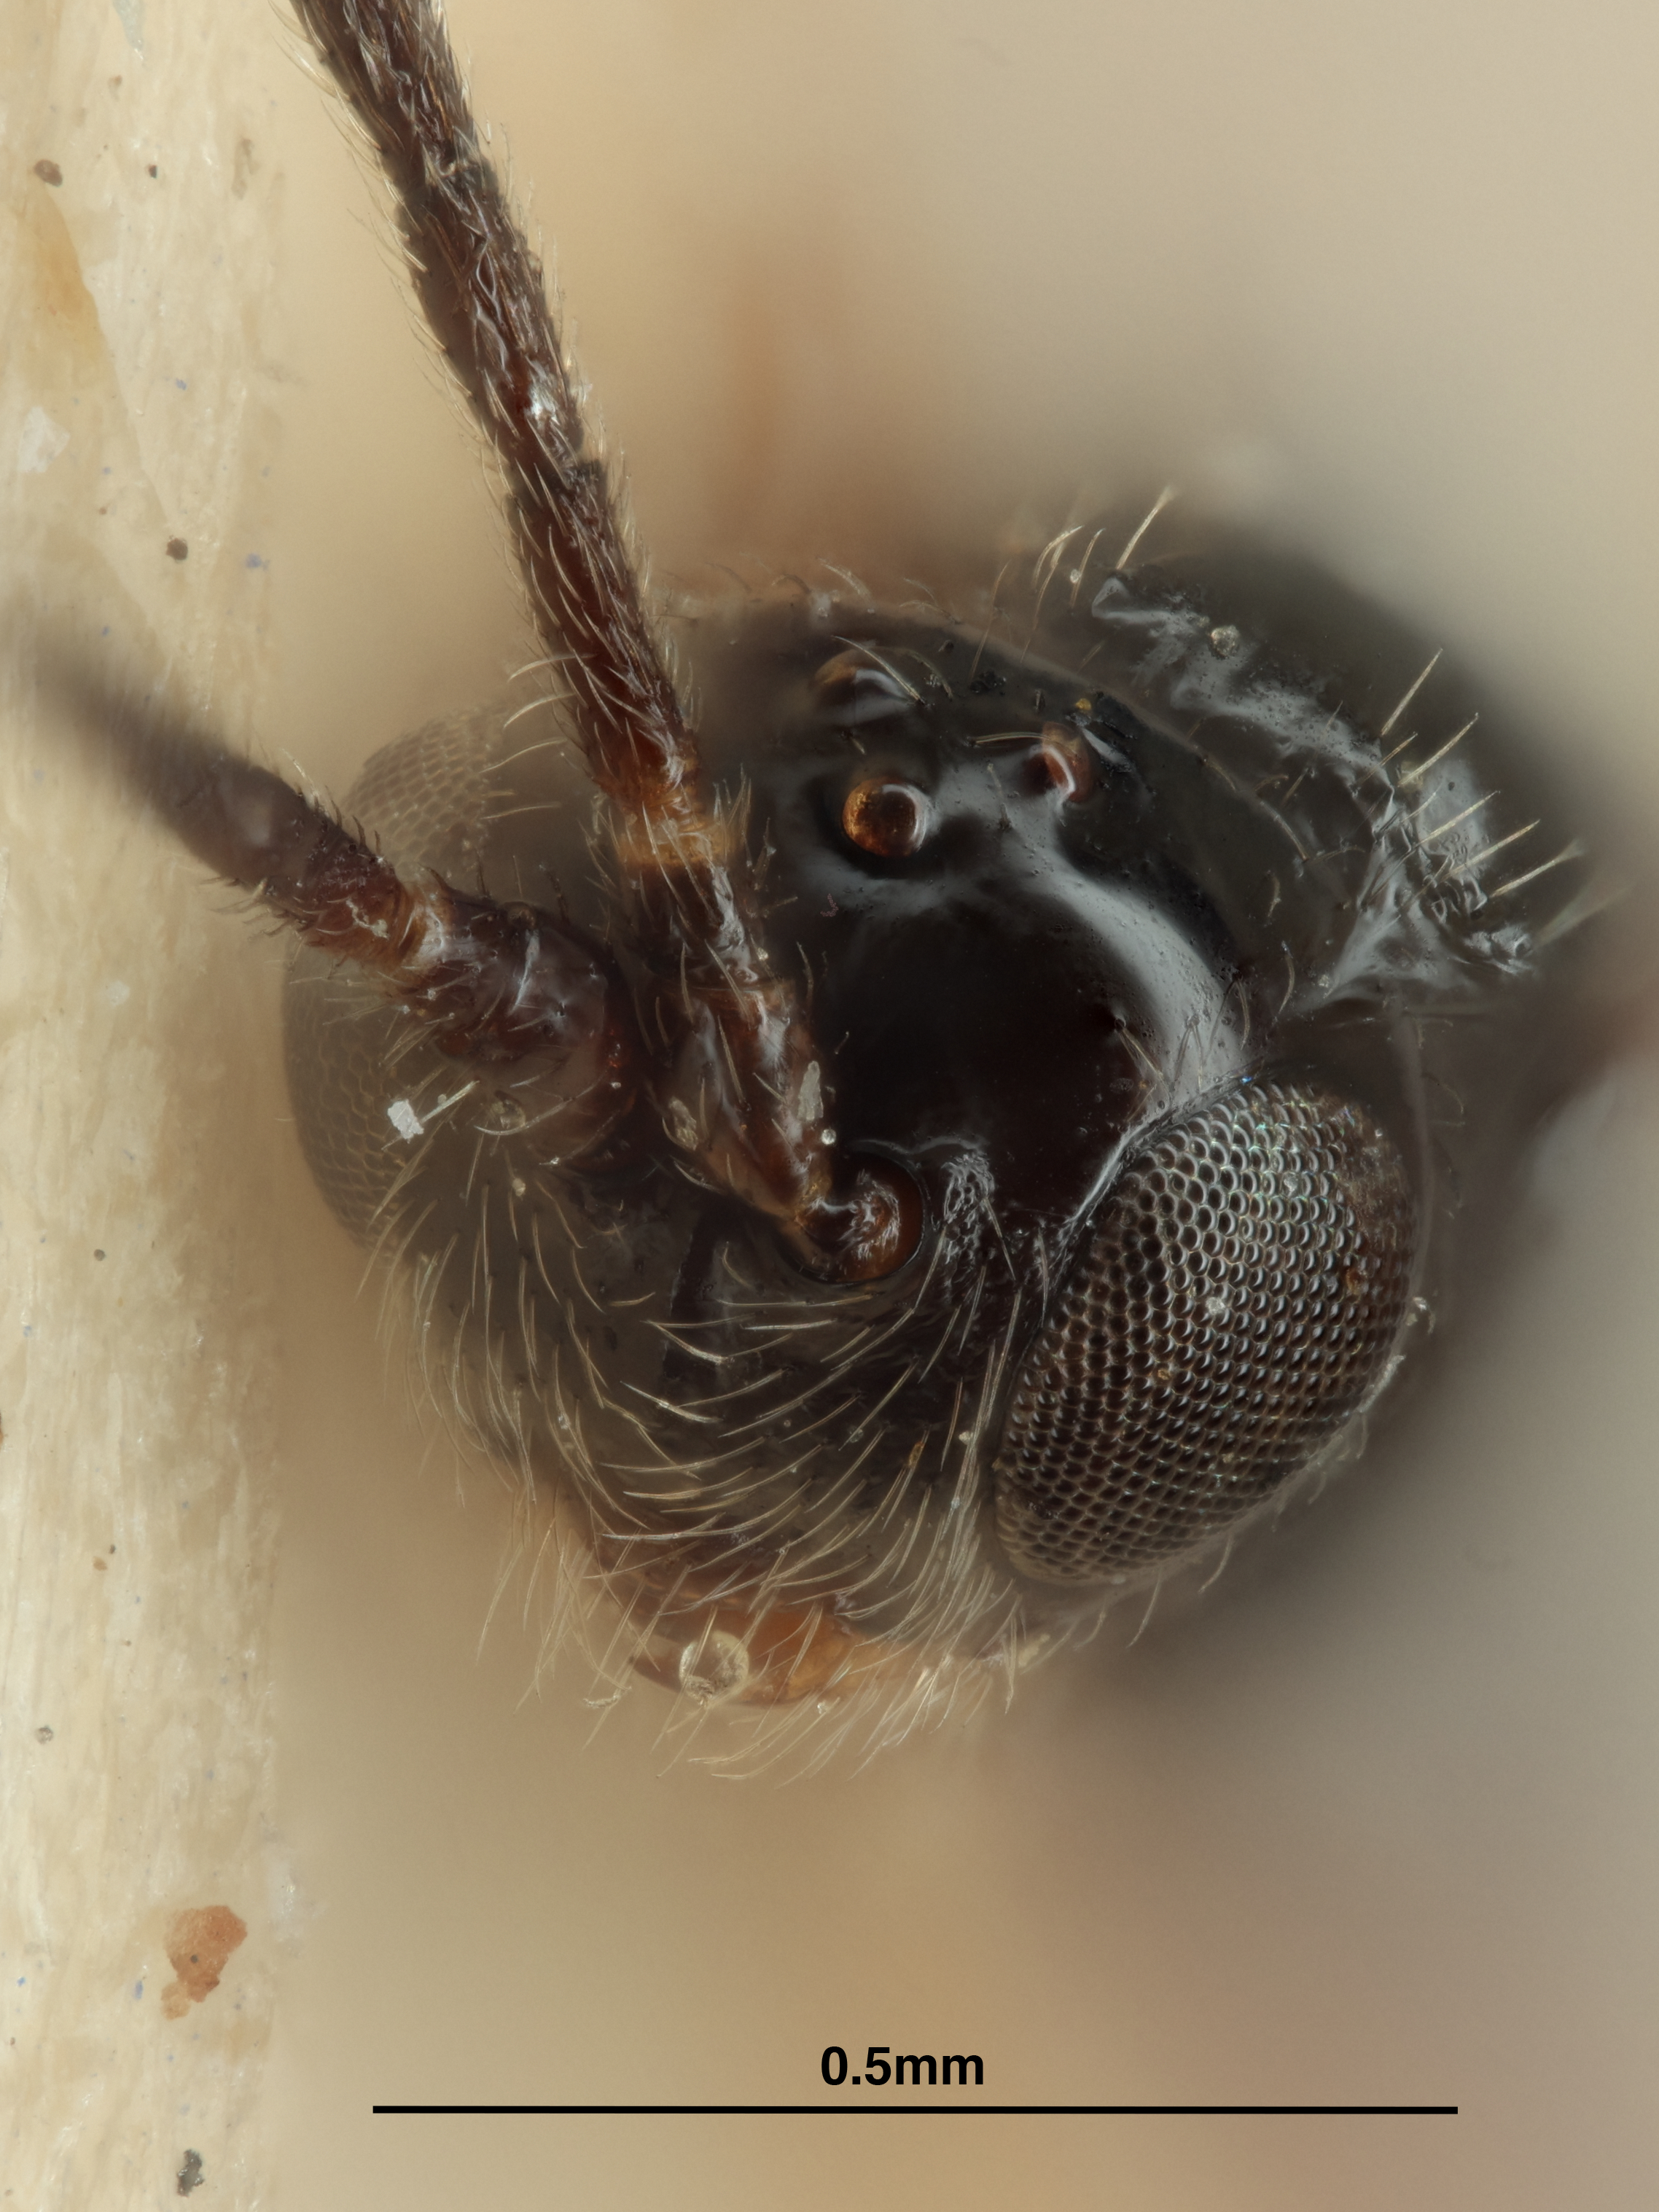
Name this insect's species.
Opius semiaciculatus
